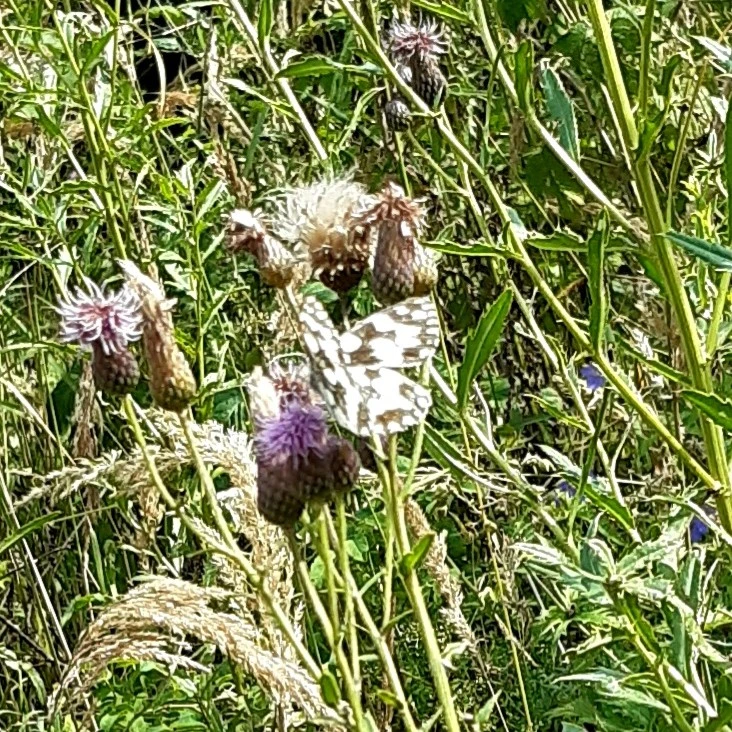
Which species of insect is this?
Melanargia galathea
